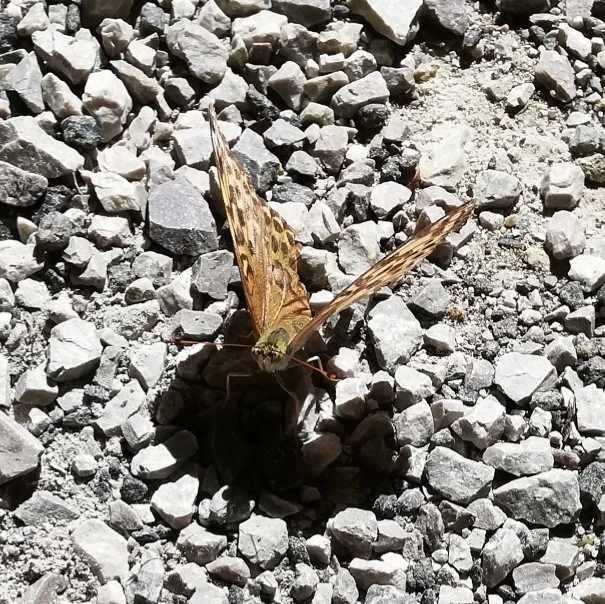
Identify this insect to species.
Argynnis paphia
